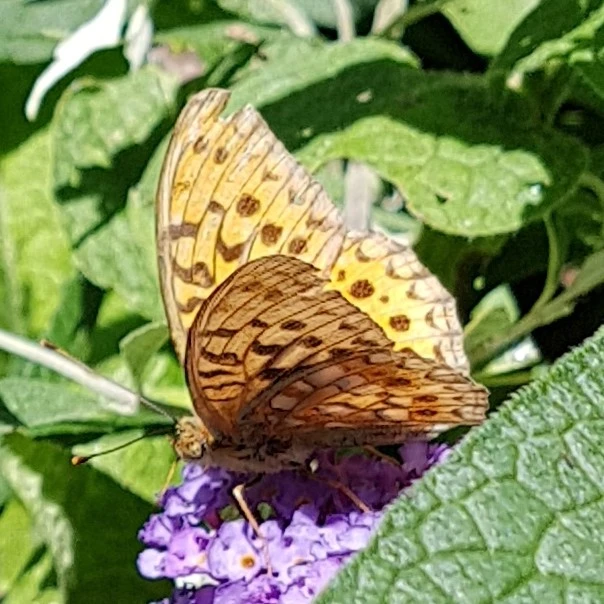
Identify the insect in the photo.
Fabriciana adippe
